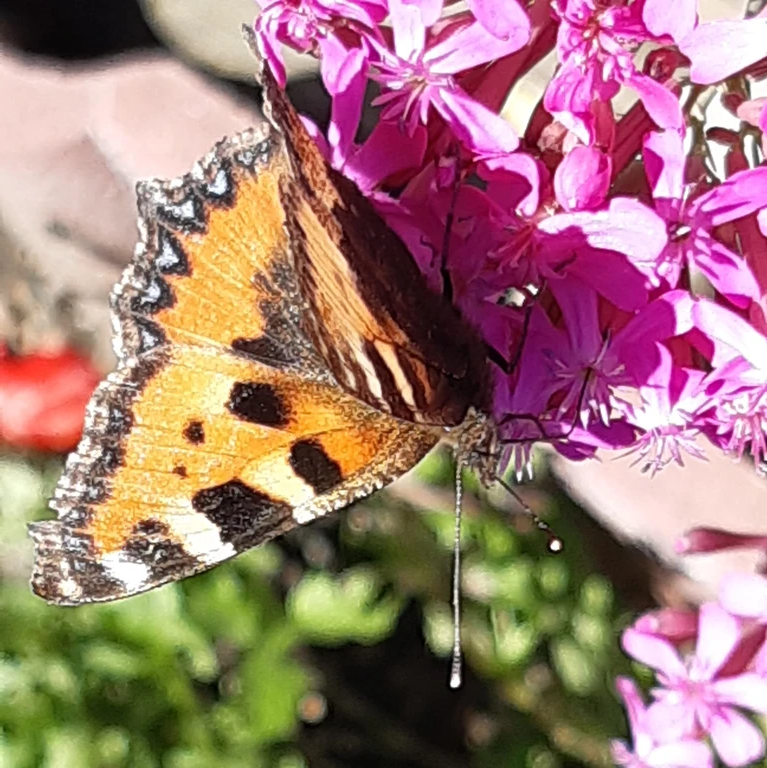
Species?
Aglais urticae
